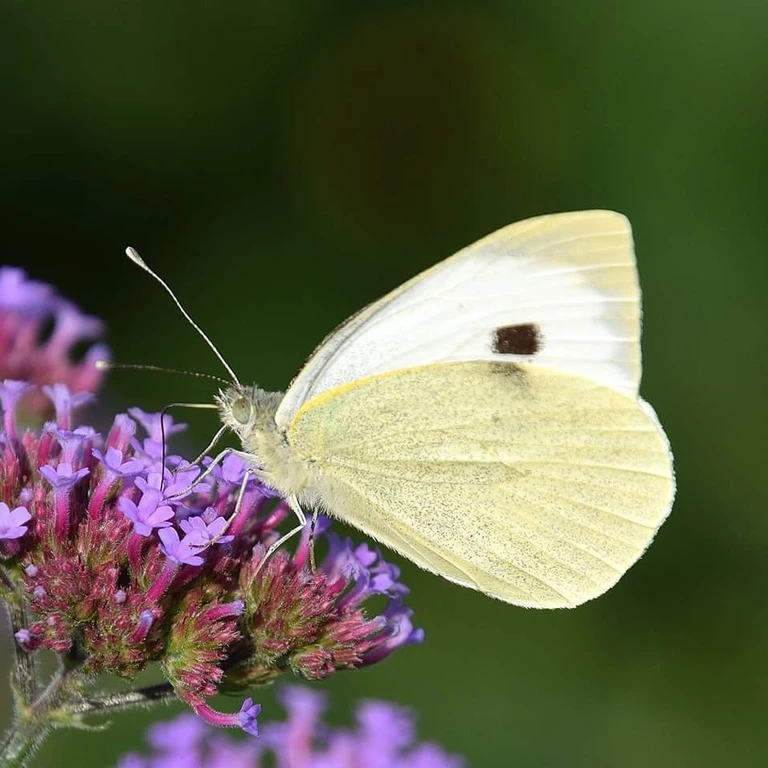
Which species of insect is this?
Pieris brassicae
